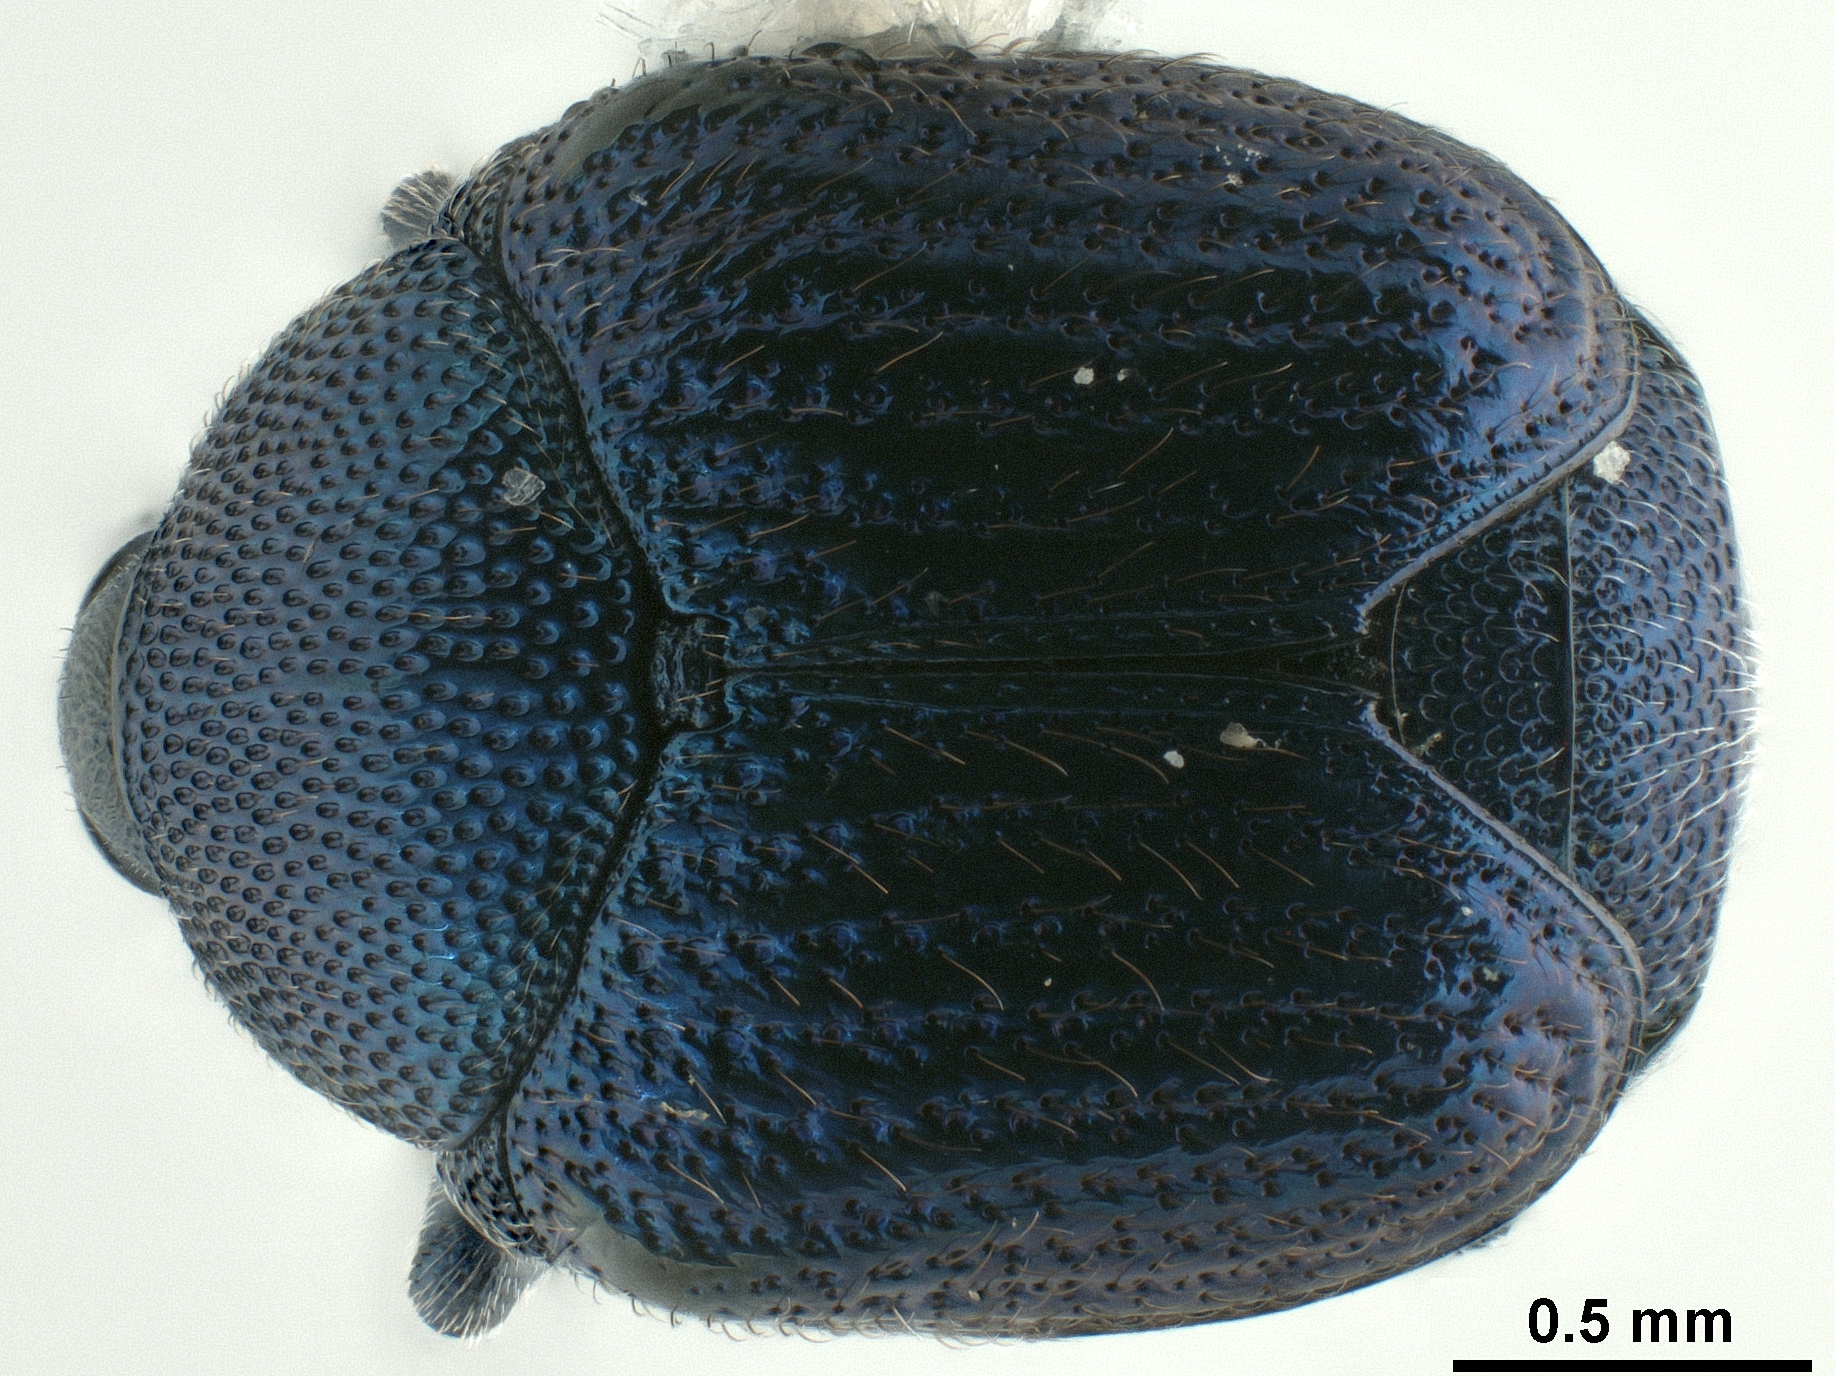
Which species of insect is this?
Pterocolus ovatus
